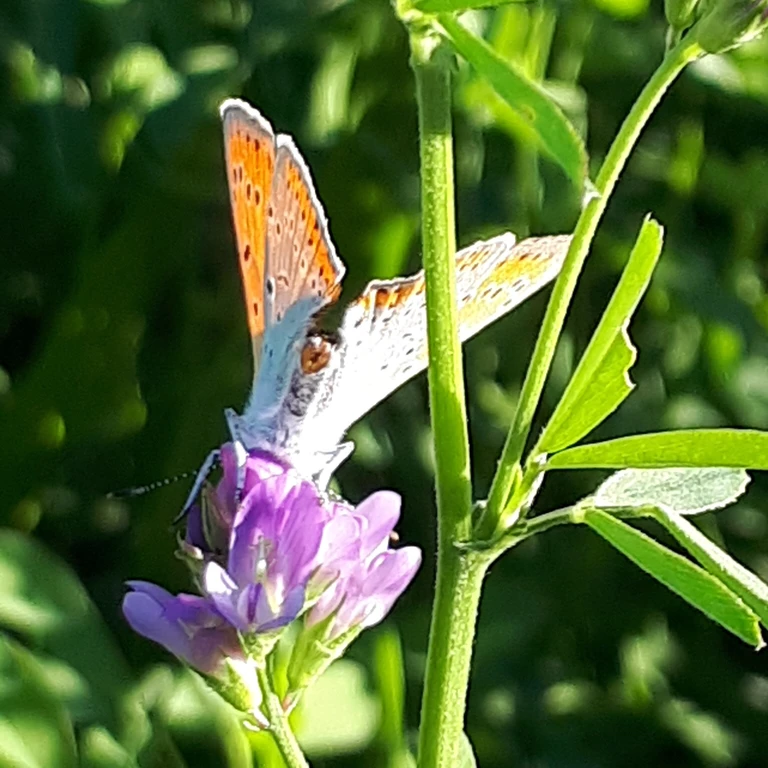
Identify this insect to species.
Lycaena dispar
